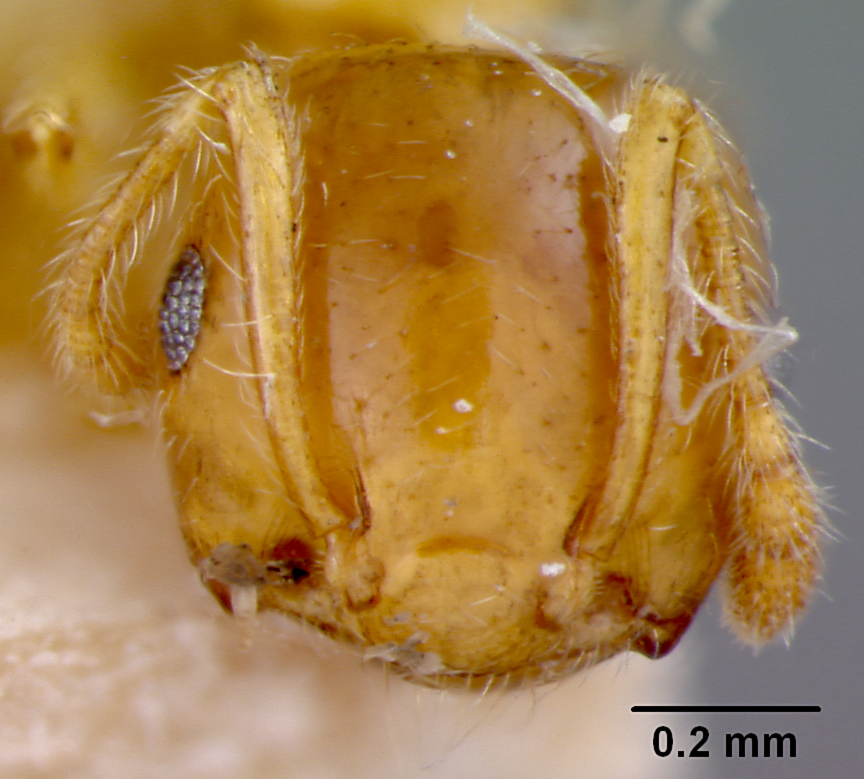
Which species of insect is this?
Crematogaster nesiotis
